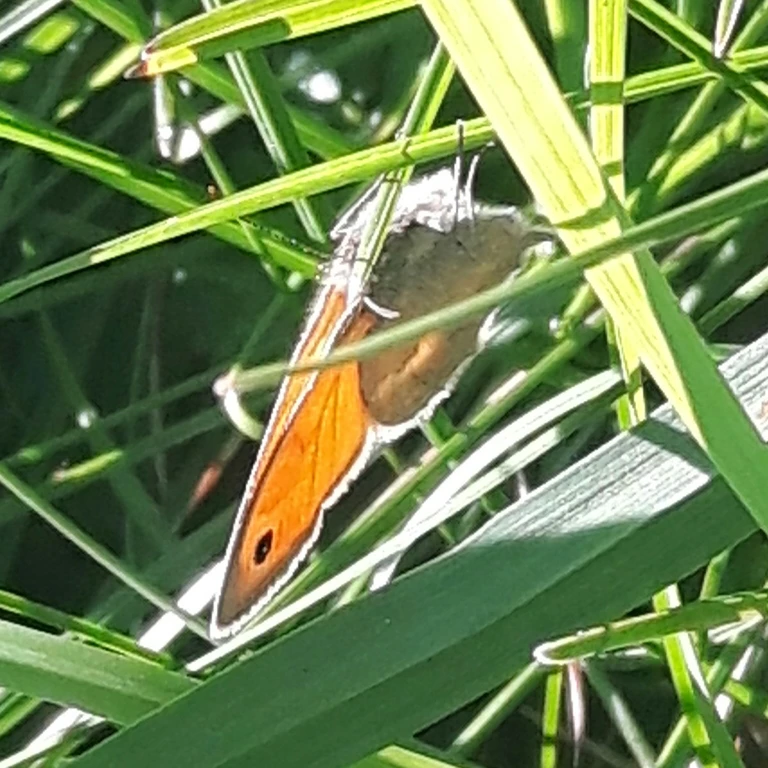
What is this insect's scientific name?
Coenonympha pamphilus
